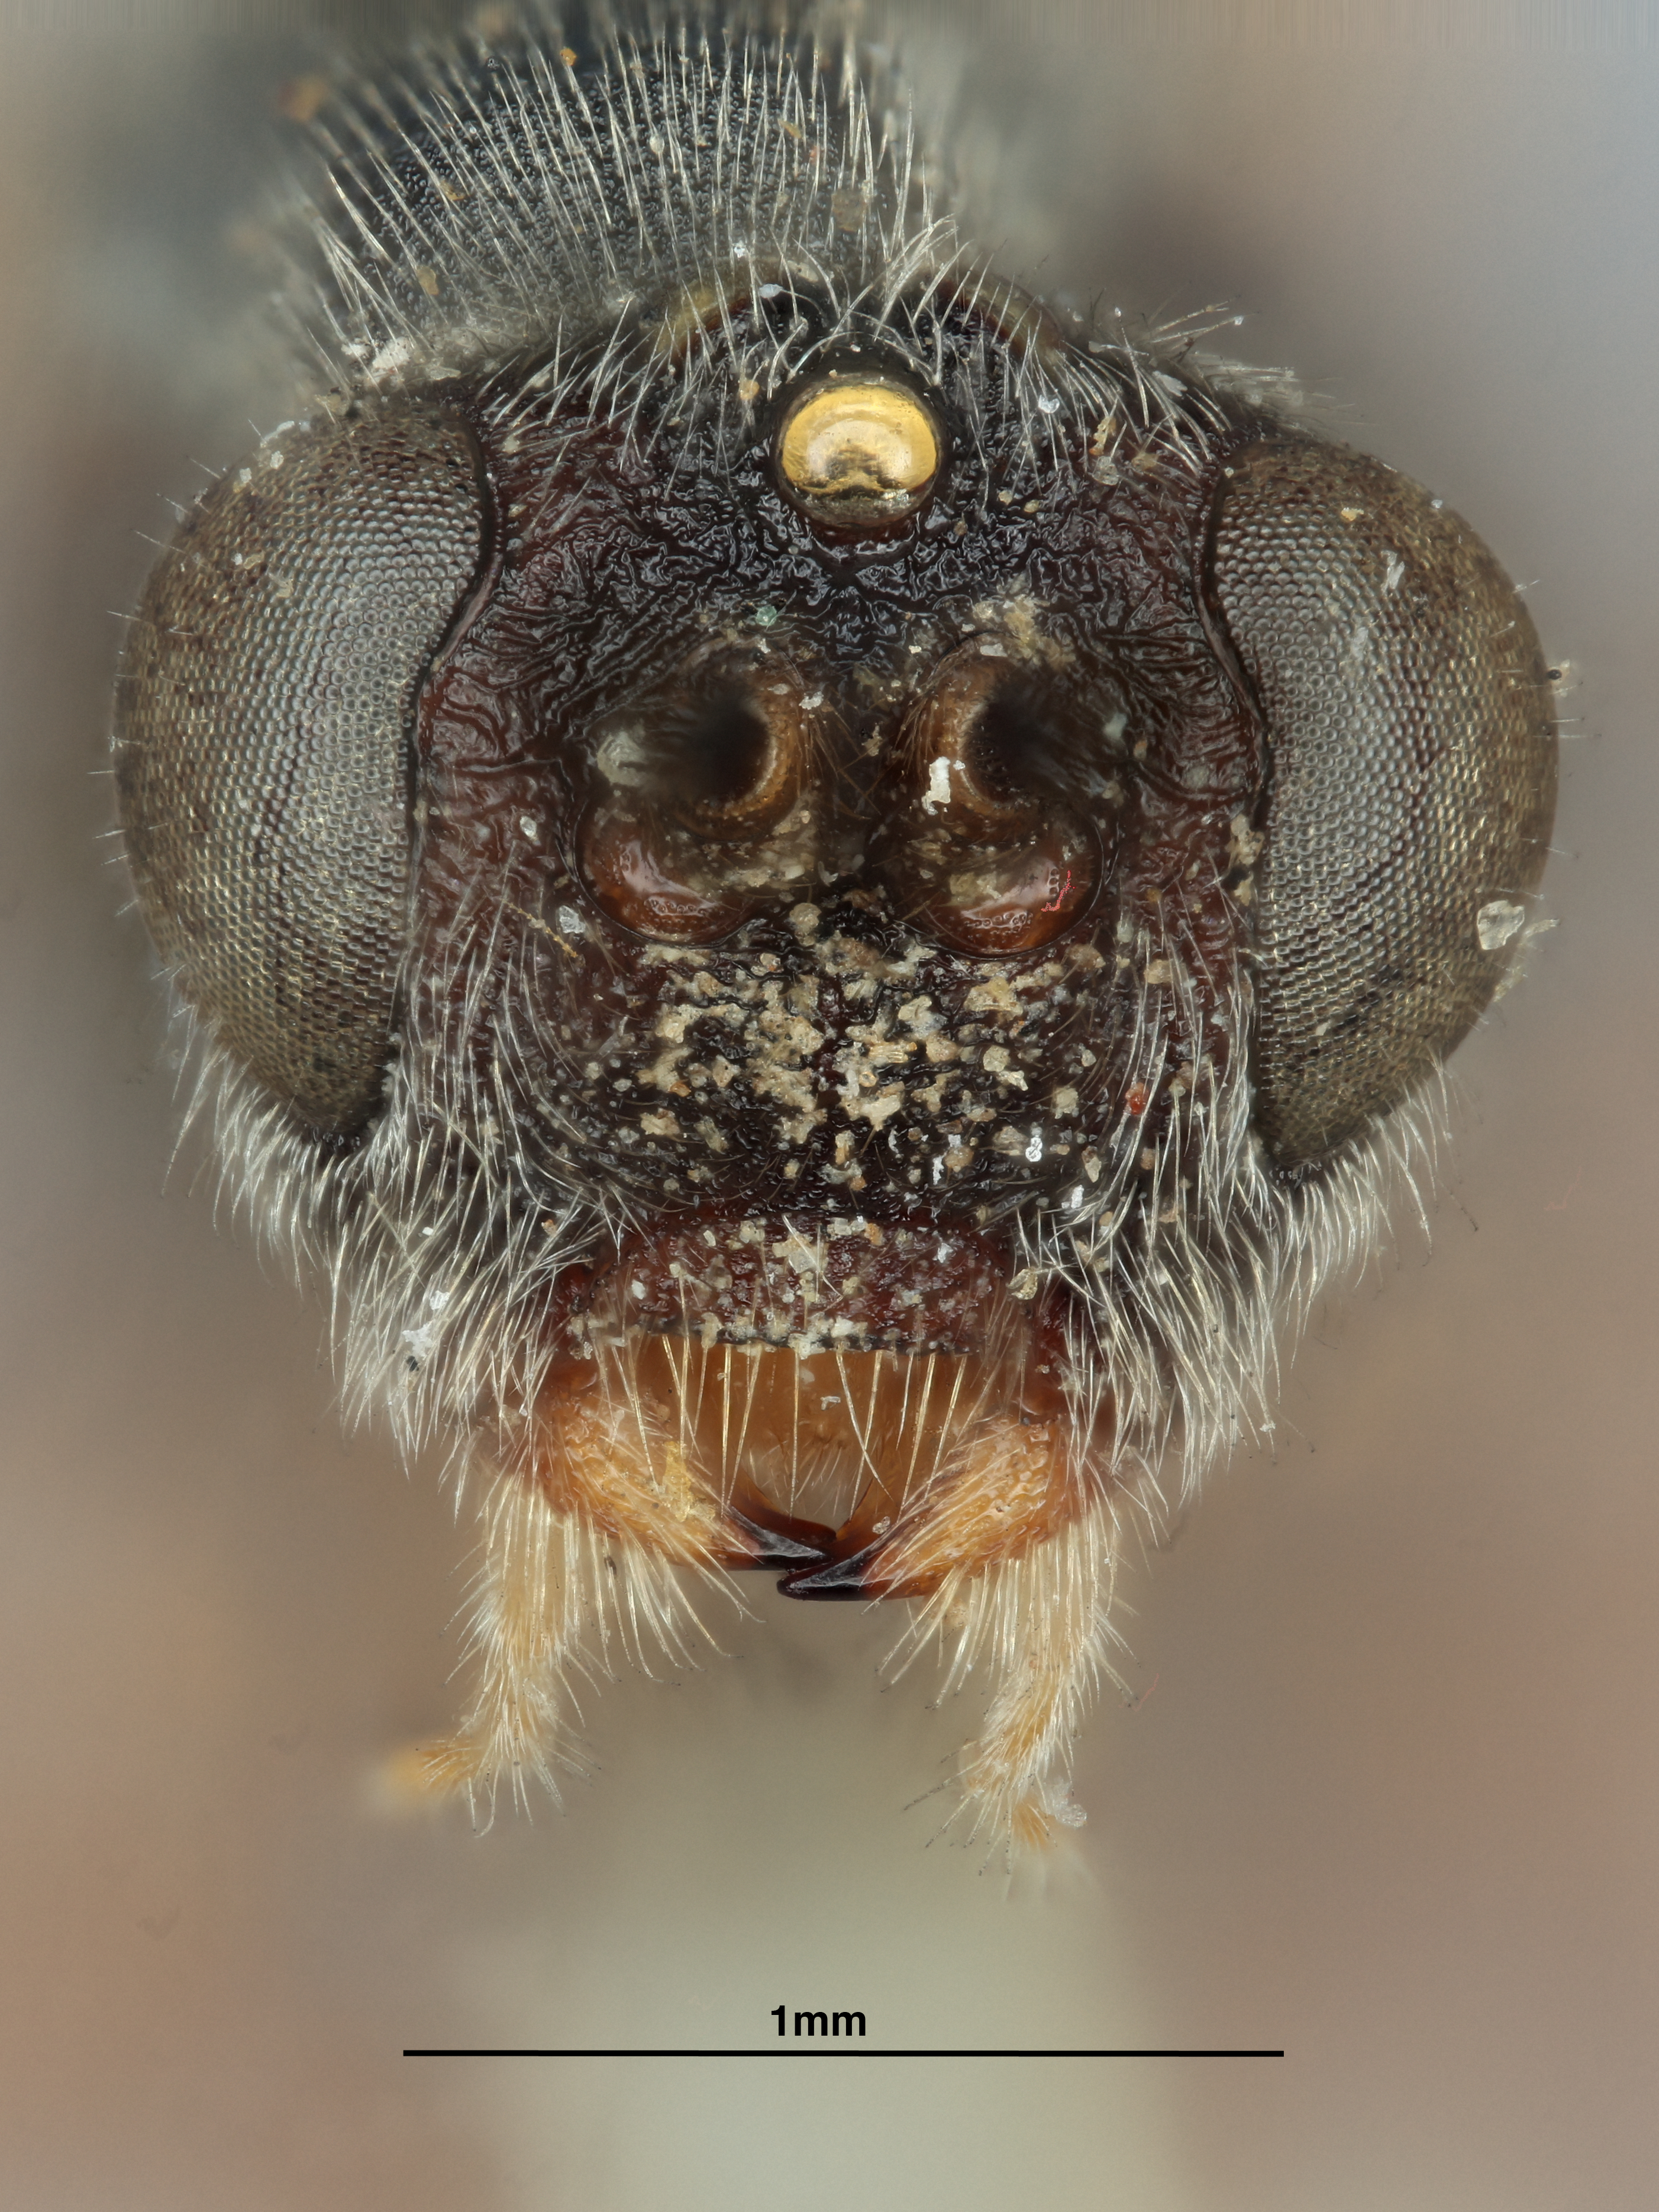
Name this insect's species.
Rhogas pubescens
